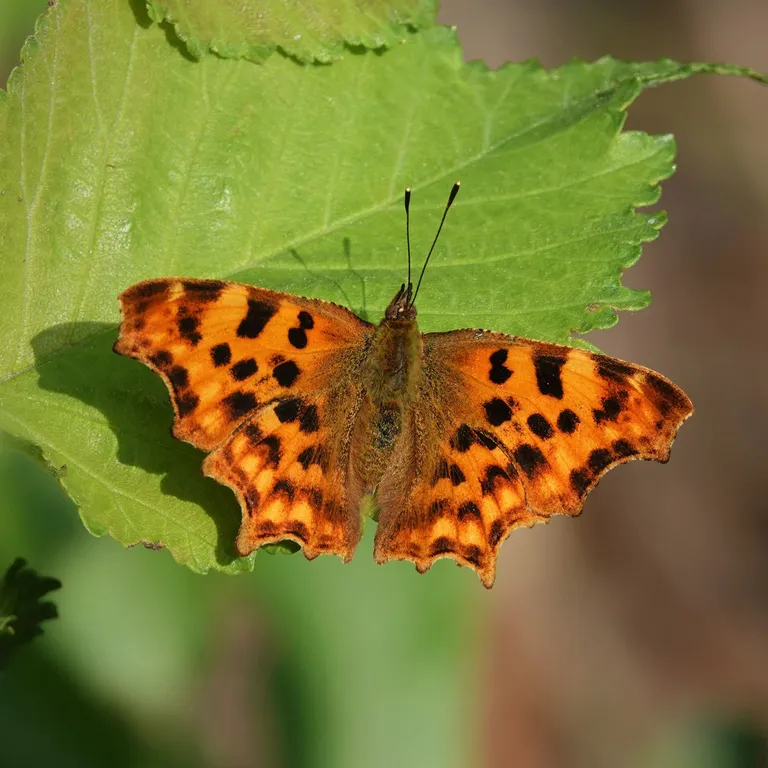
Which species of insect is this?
Polygonia c-album
